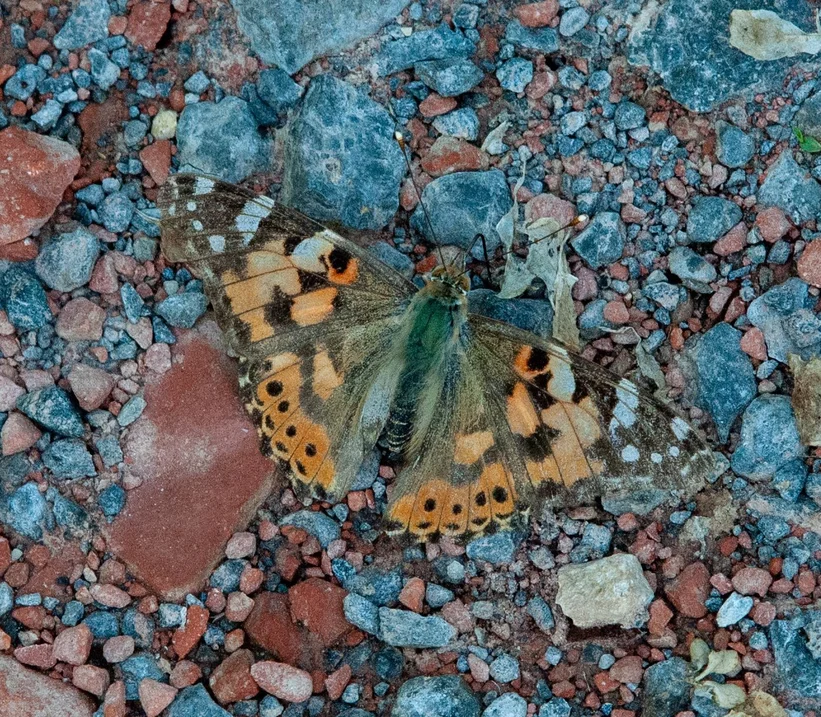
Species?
Vanessa cardui
